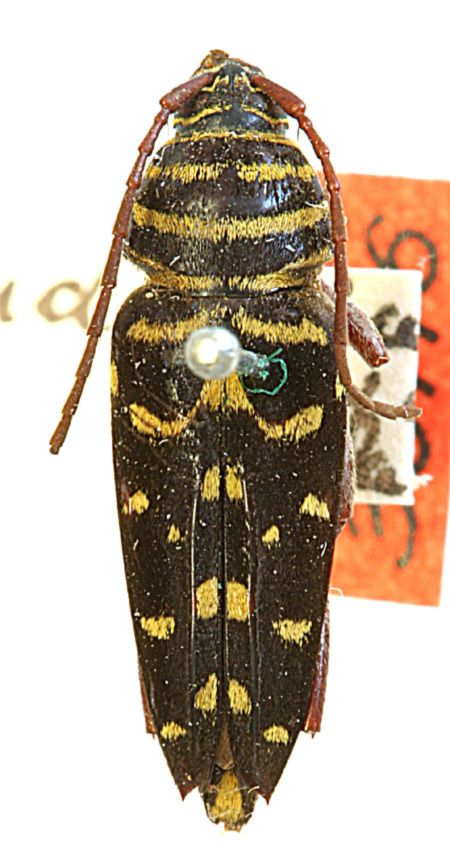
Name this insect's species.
Cyllene andesiana
